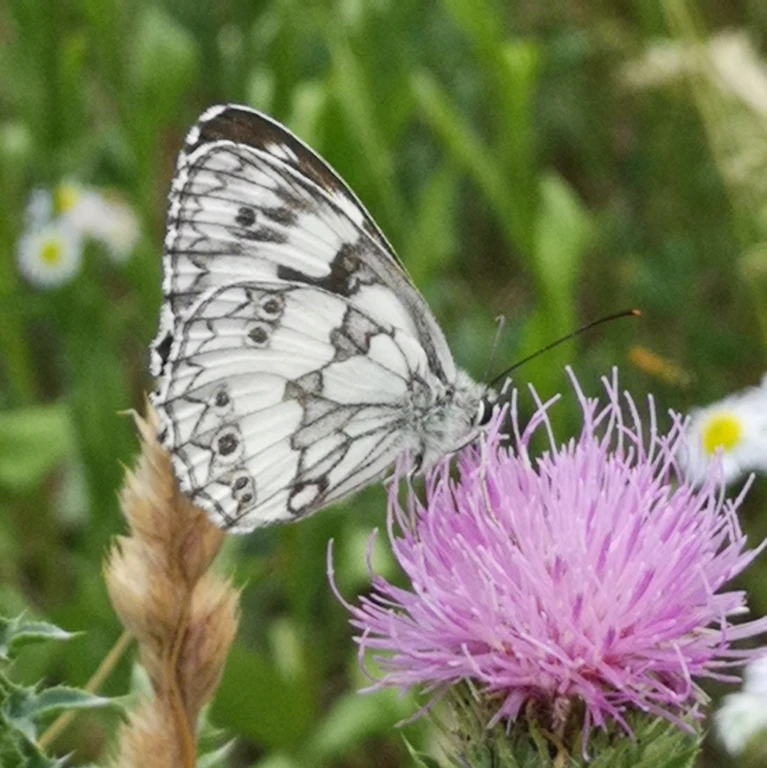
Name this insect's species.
Melanargia galathea
